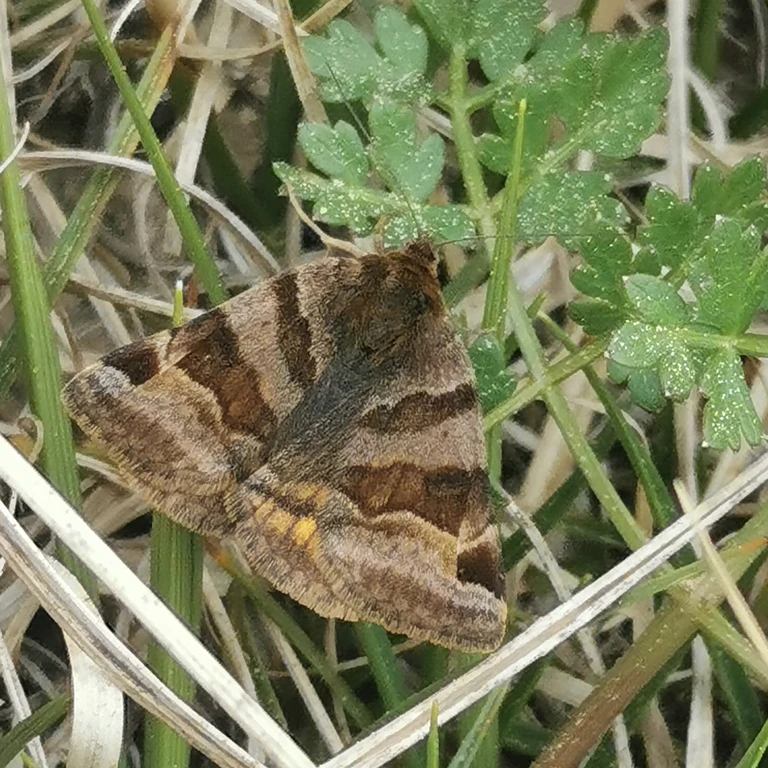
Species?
Euclidia glyphica
